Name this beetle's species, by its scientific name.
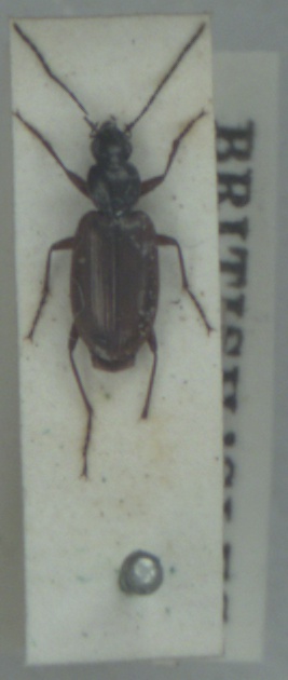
Agonum piceum
